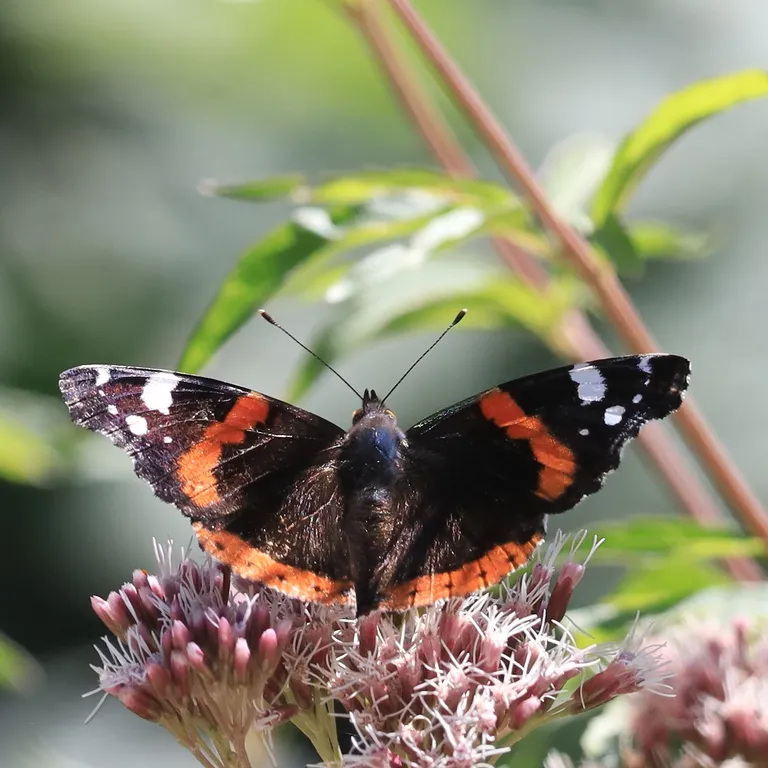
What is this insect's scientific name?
Vanessa atalanta
